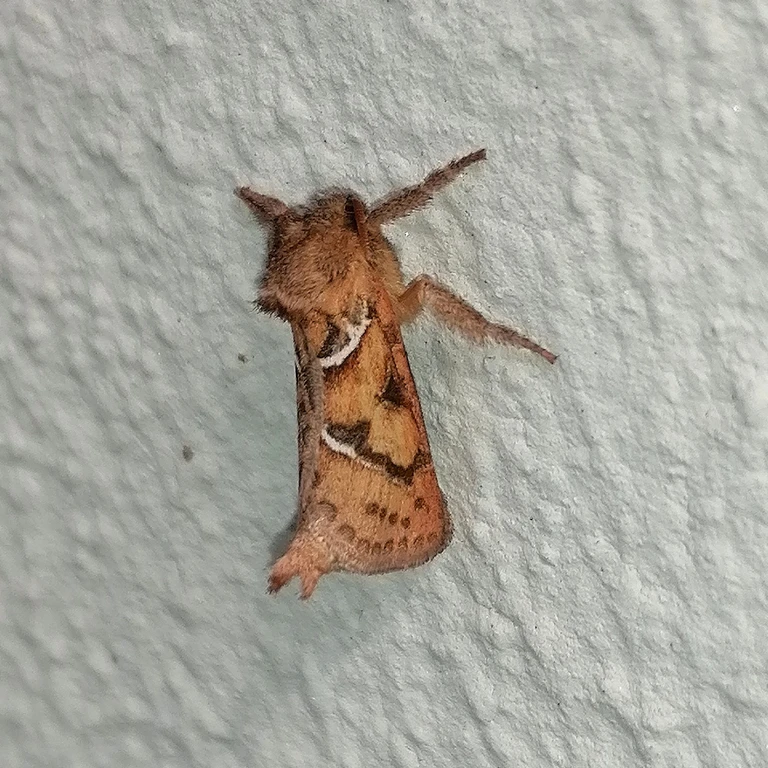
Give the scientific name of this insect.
Triodia sylvina
